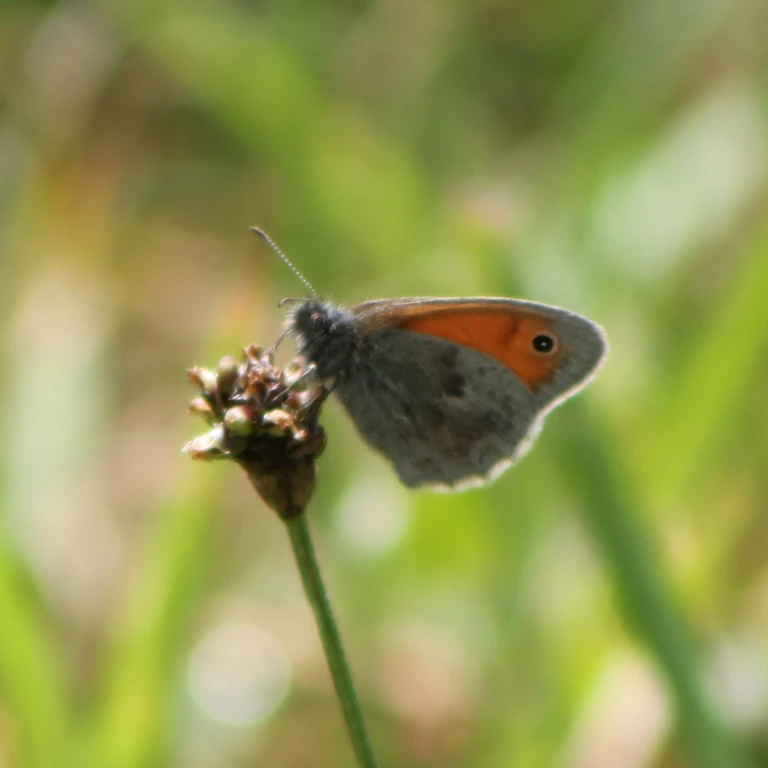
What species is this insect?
Coenonympha pamphilus
